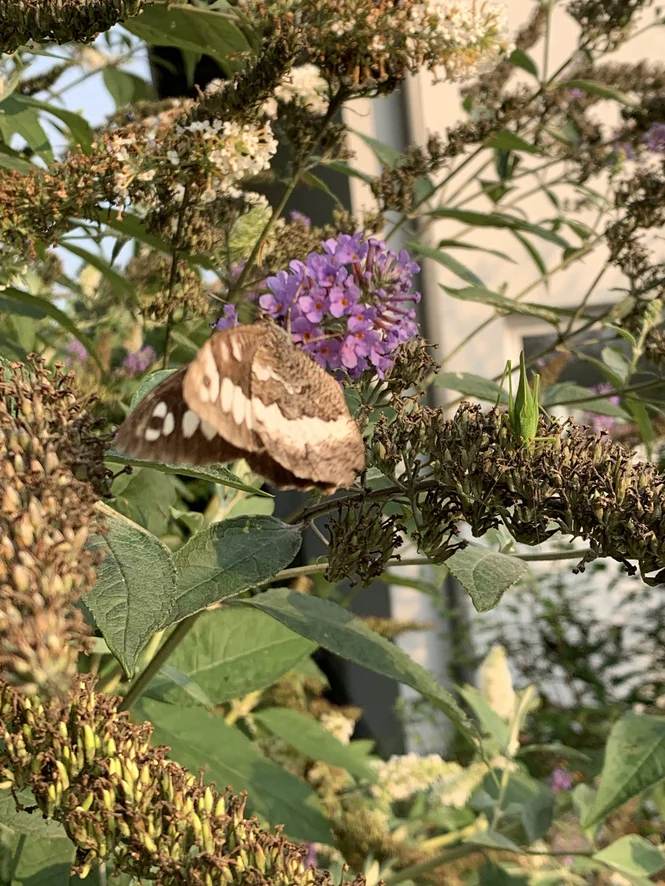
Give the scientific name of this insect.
Brintesia circe
